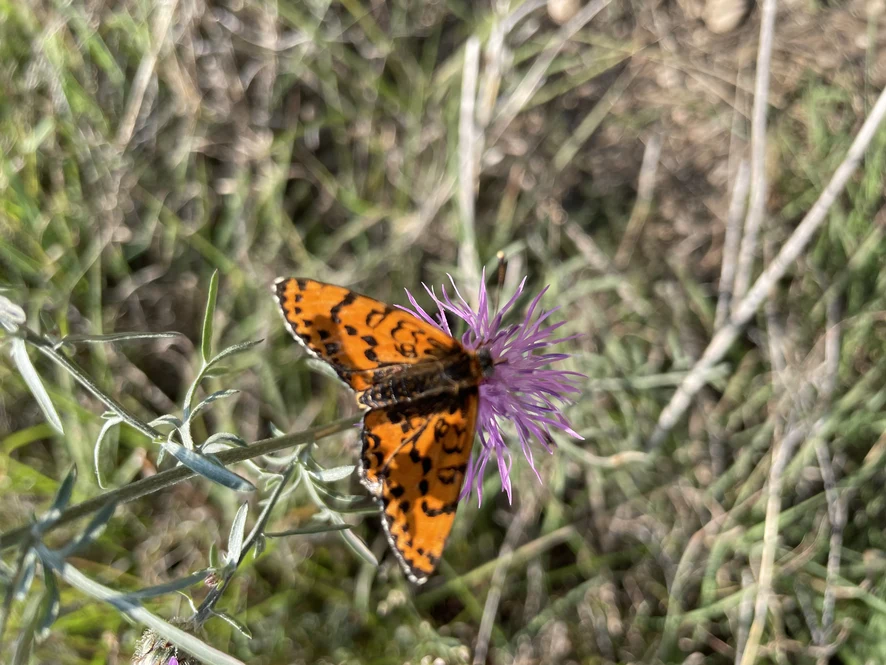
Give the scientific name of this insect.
Melitaea didyma
